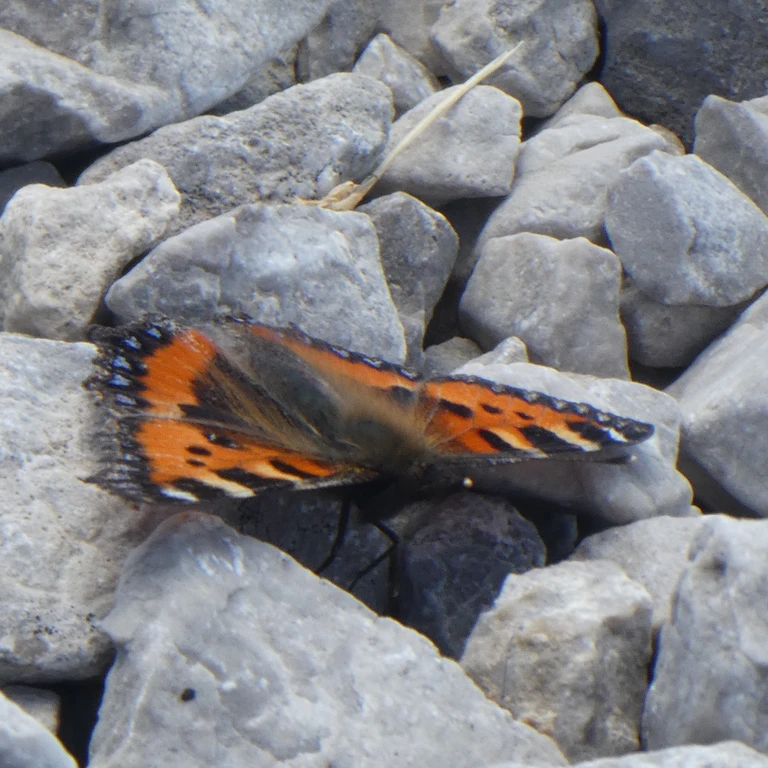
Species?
Aglais urticae
